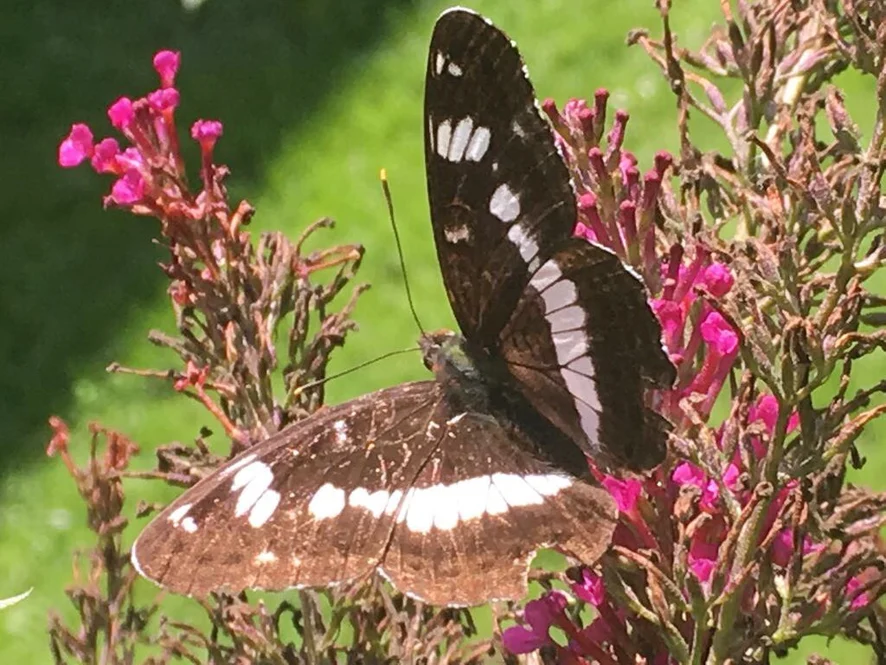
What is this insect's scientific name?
Limenitis camilla (also Ladoga camilla)
